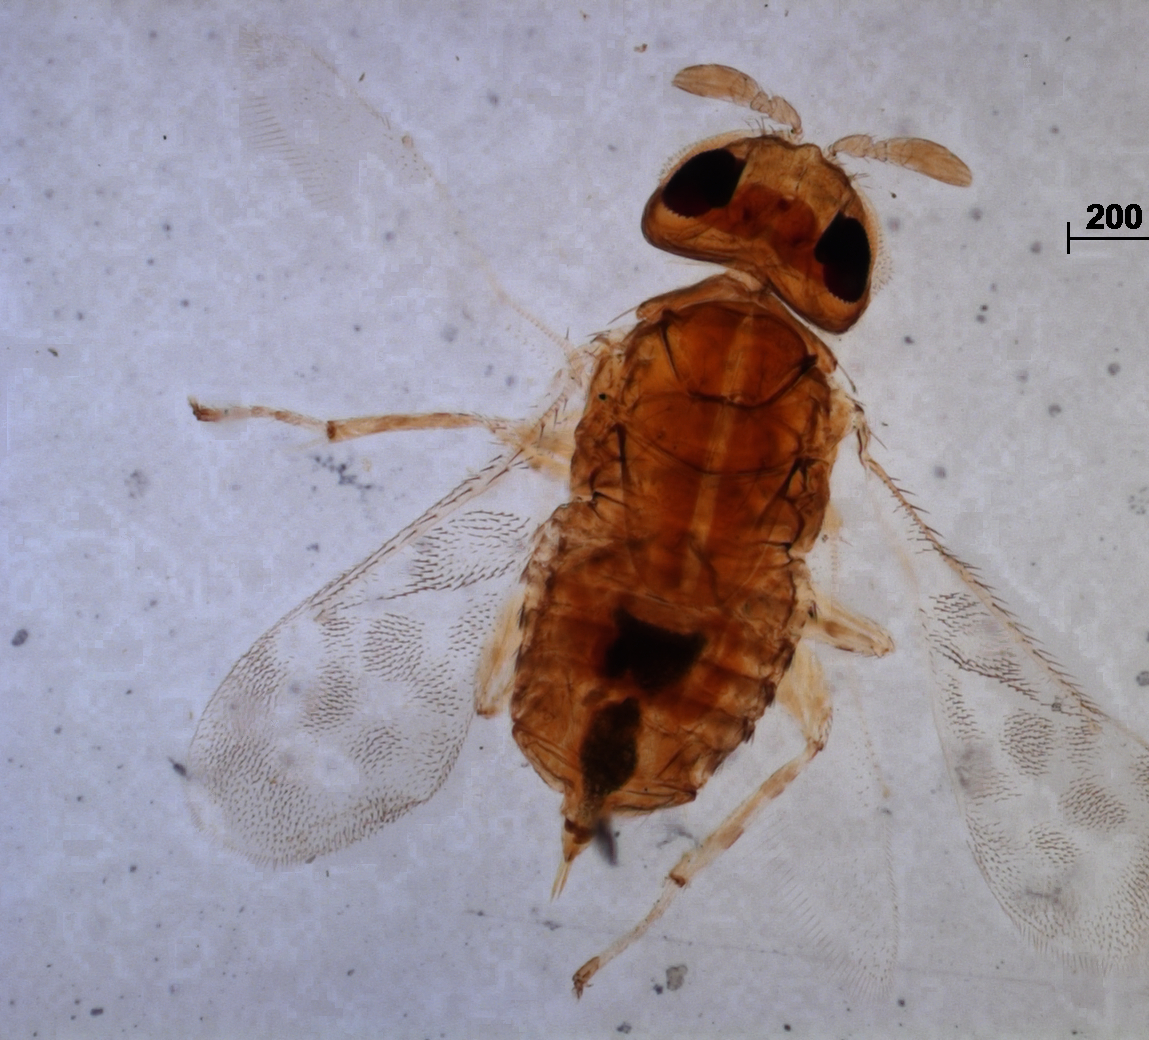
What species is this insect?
Marietta novicapillata
